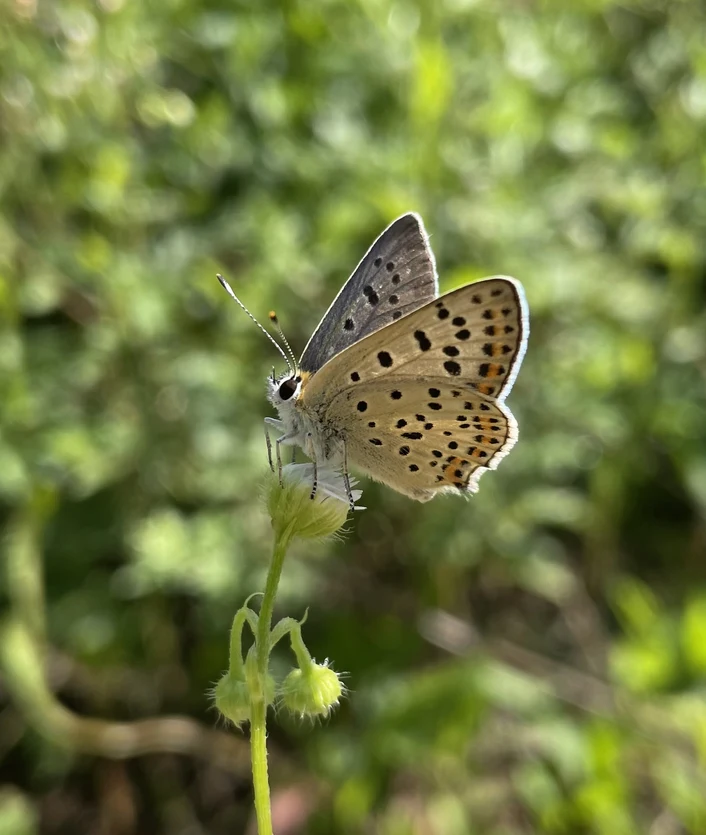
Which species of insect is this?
Lycaena tityrus (also Loweia tityrus)
